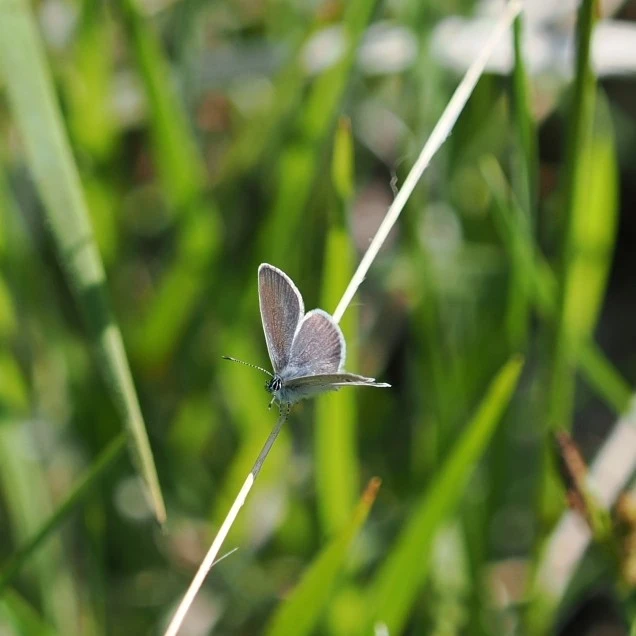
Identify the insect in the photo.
Cupido minimus
